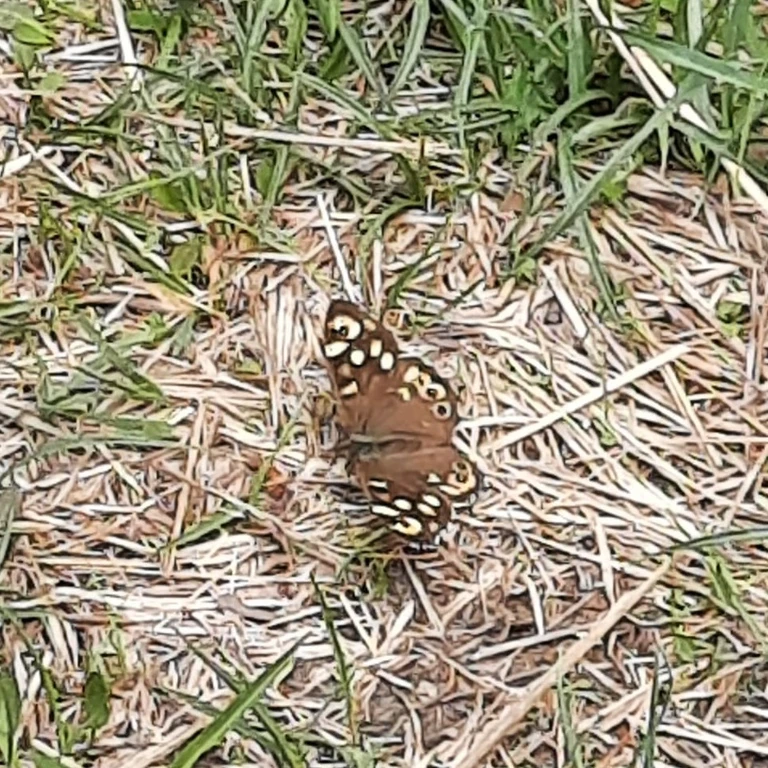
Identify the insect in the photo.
Pararge aegeria
